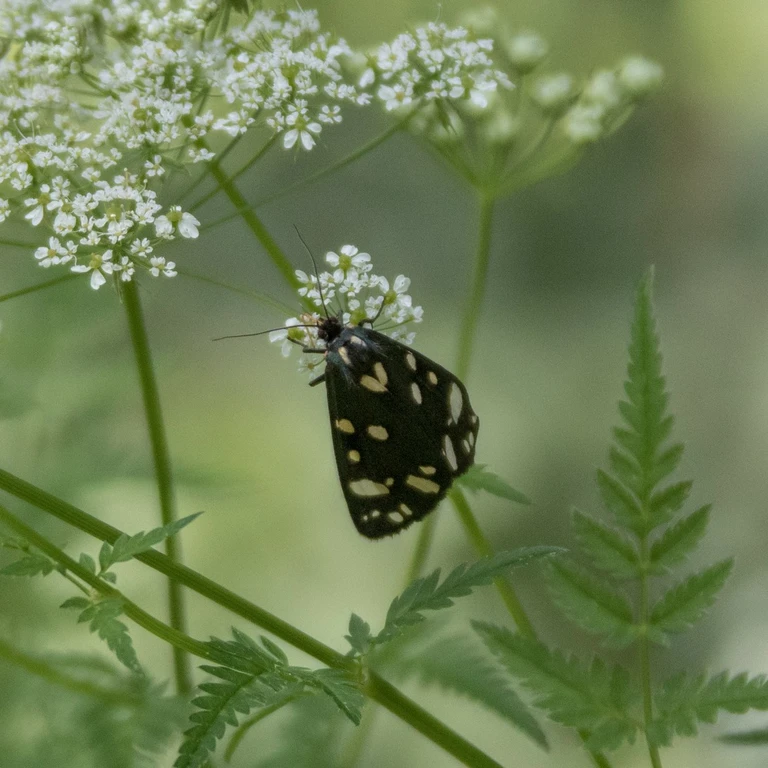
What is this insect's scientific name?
Callimorpha dominula
